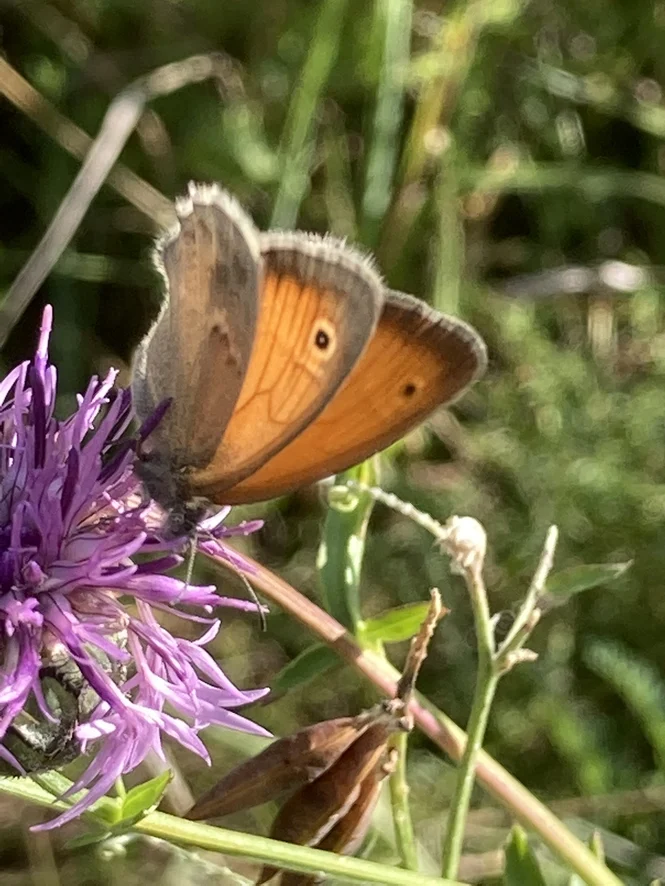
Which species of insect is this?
Coenonympha pamphilus
